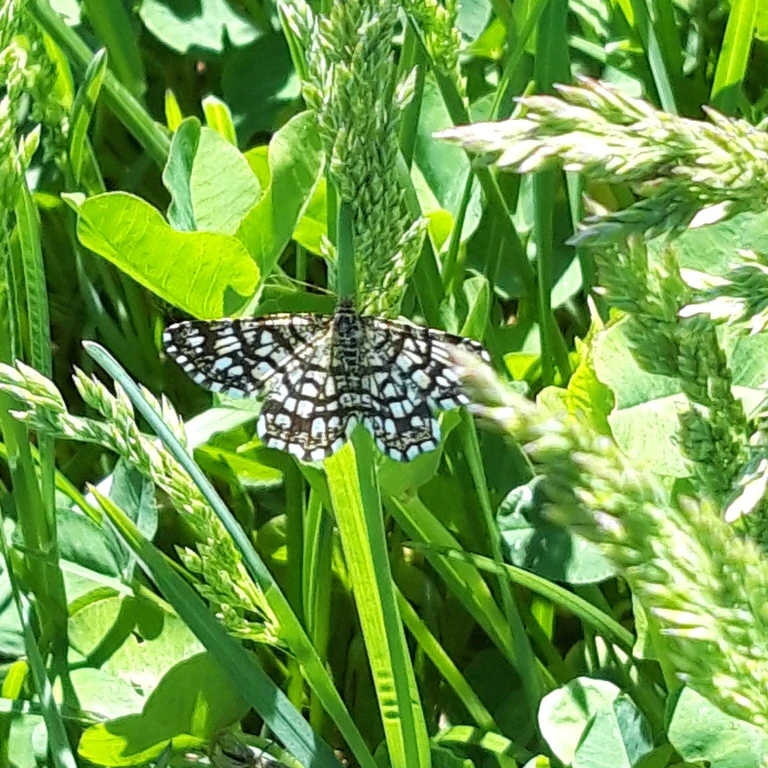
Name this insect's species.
Chiasmia clathrata
